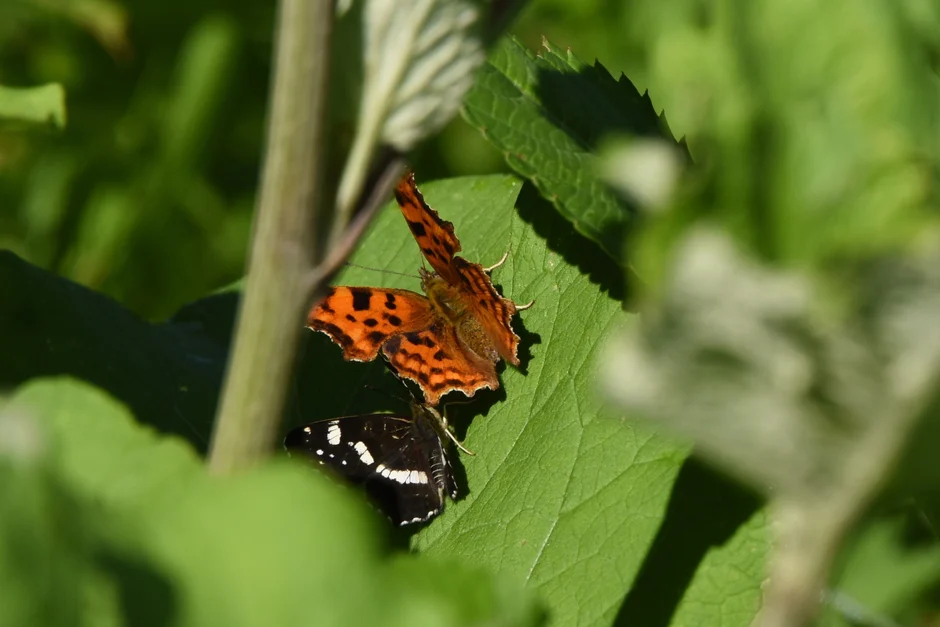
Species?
Polygonia c-album
